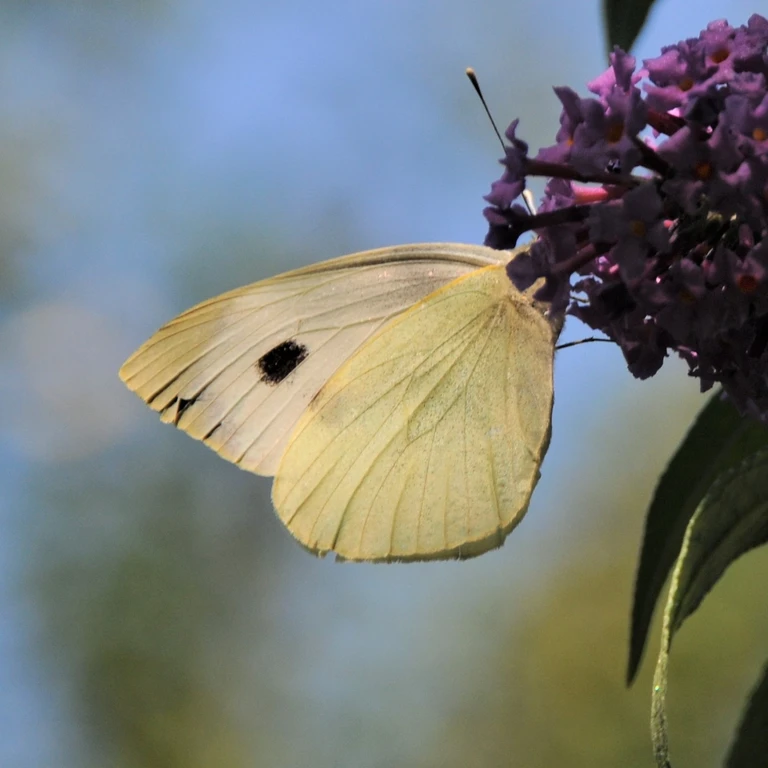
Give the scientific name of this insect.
Pieris brassicae
